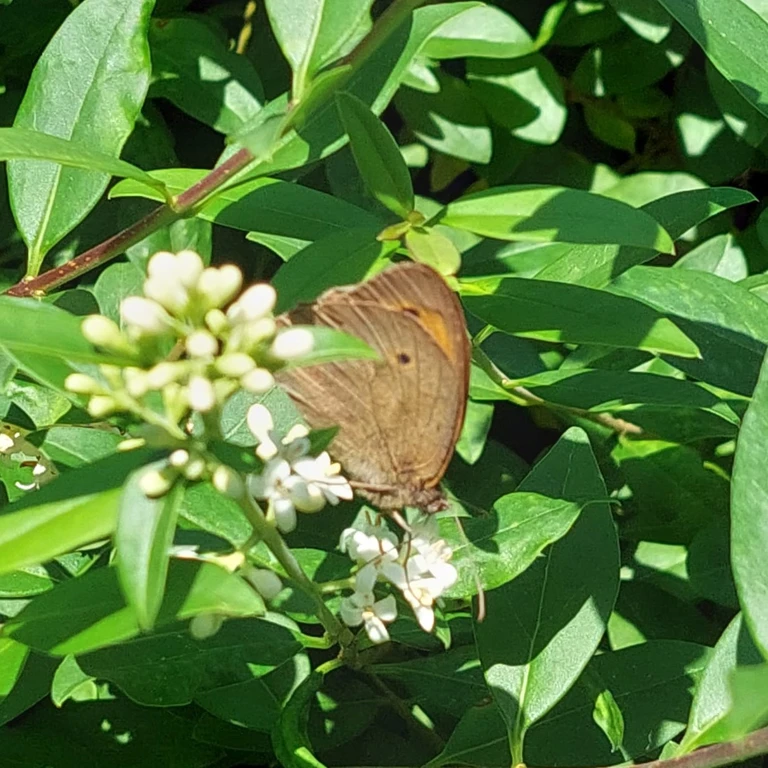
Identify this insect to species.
Maniola jurtina
